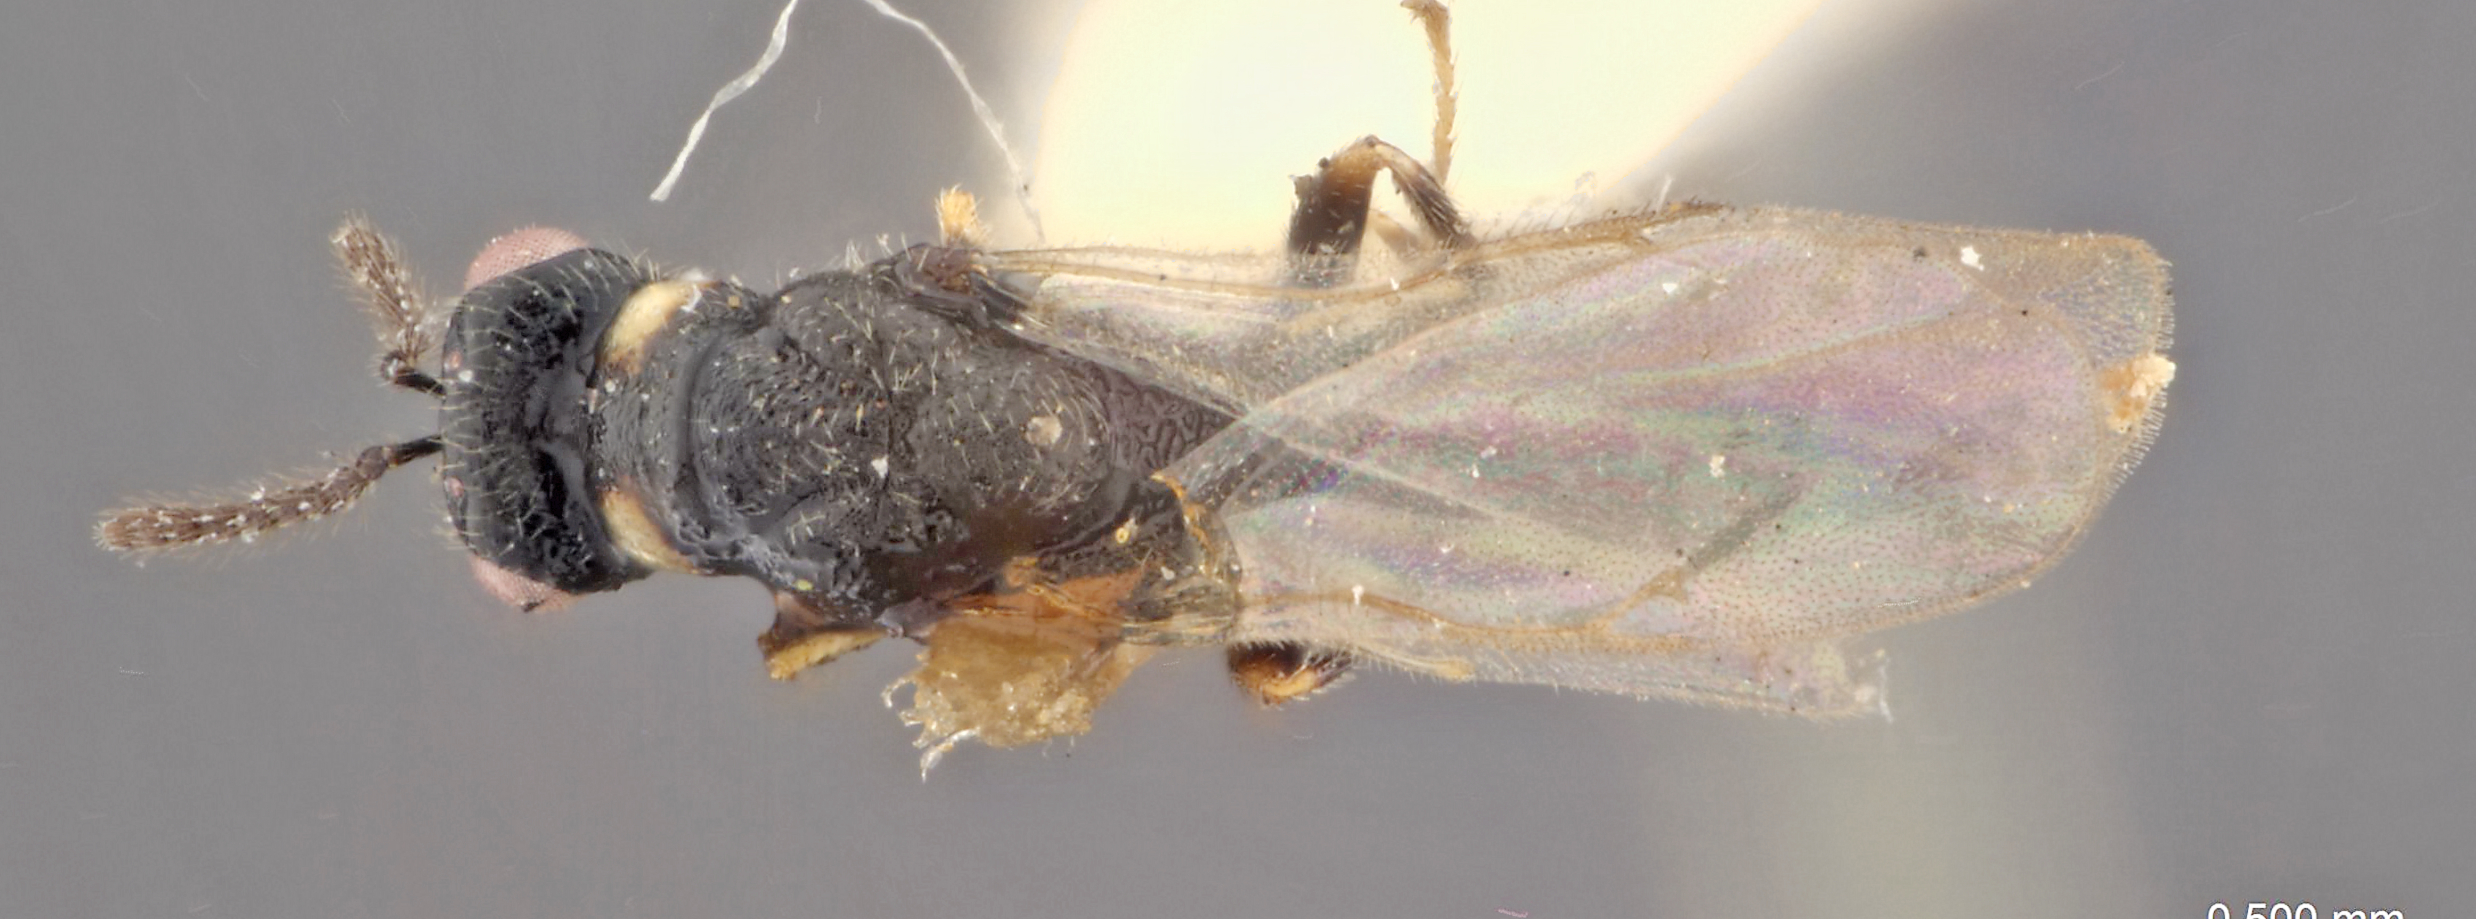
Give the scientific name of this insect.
Harmolita dactylicola
